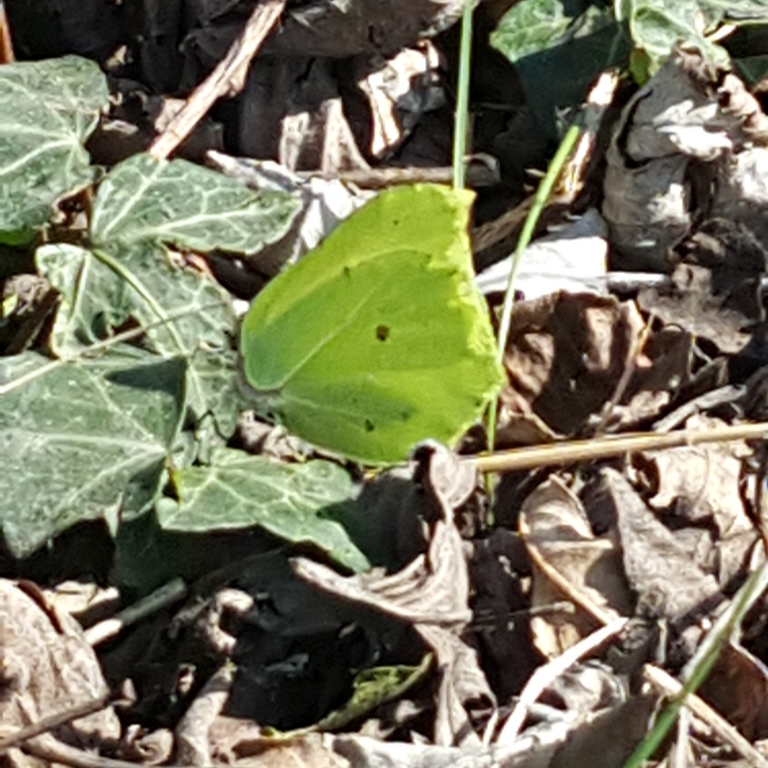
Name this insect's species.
Gonepteryx rhamni
